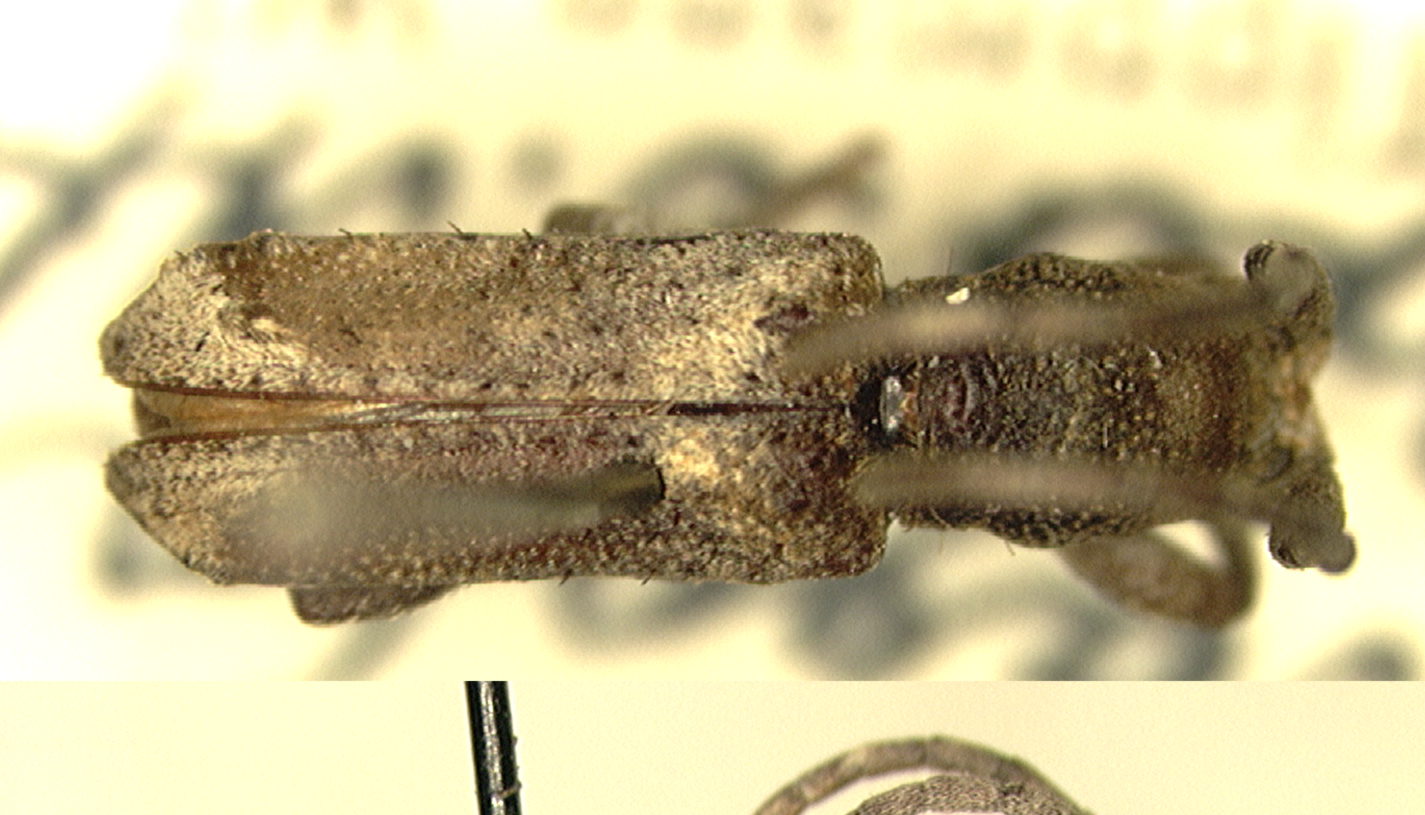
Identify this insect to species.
Stenocoptoides ciliatus
